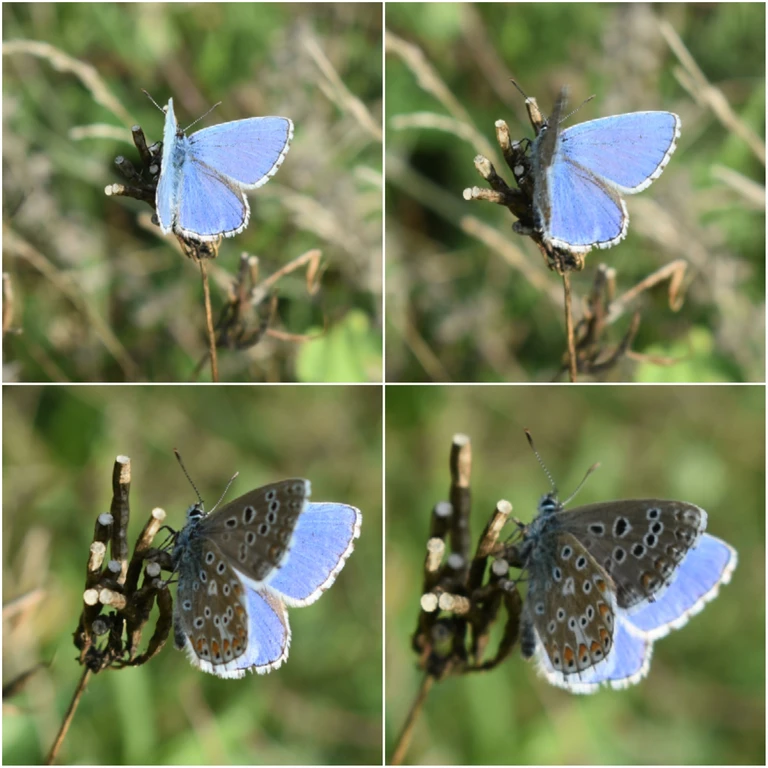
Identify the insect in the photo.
Lysandra bellargus
